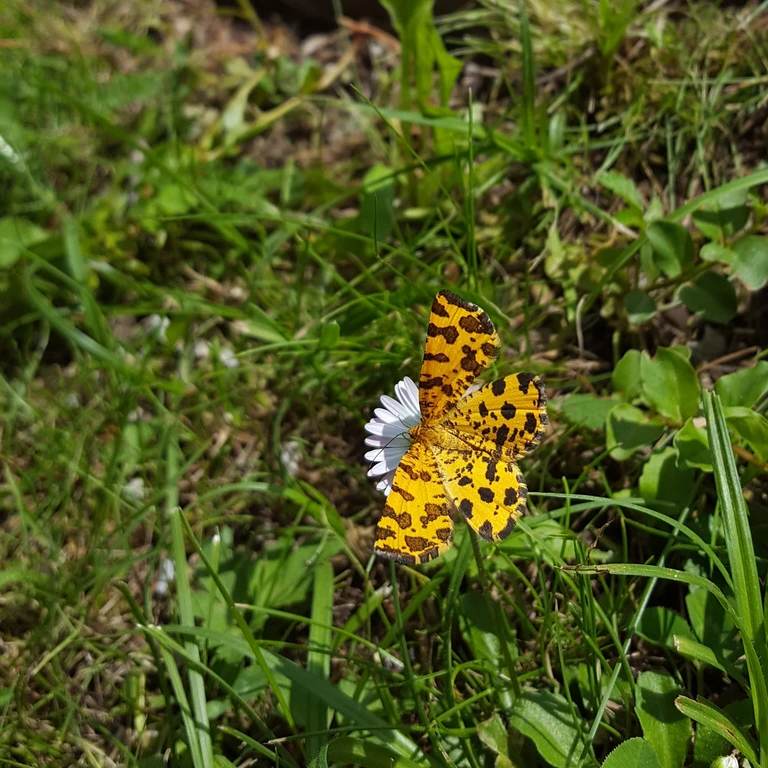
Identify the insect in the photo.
Pseudopanthera macularia
